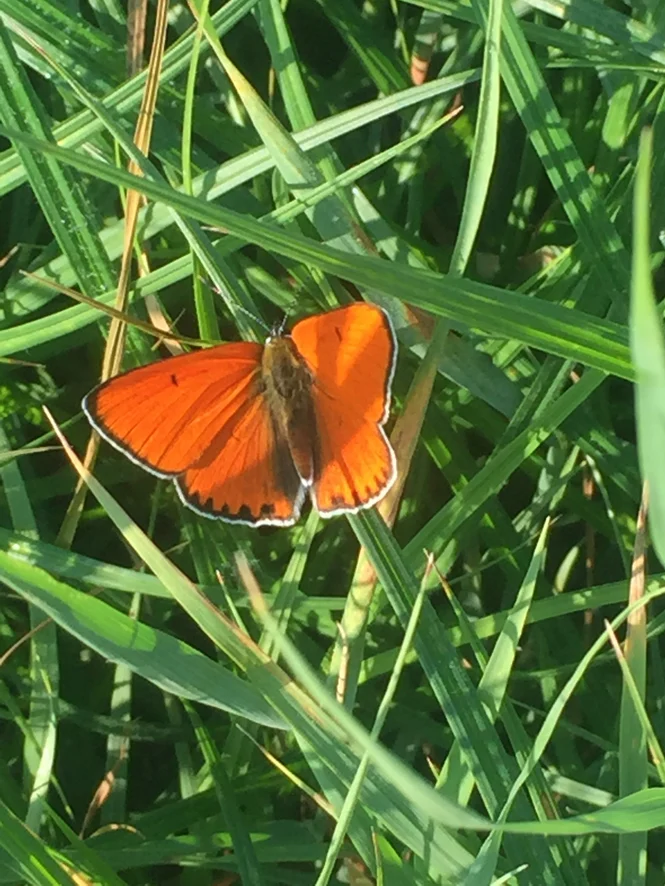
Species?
Lycaena dispar
